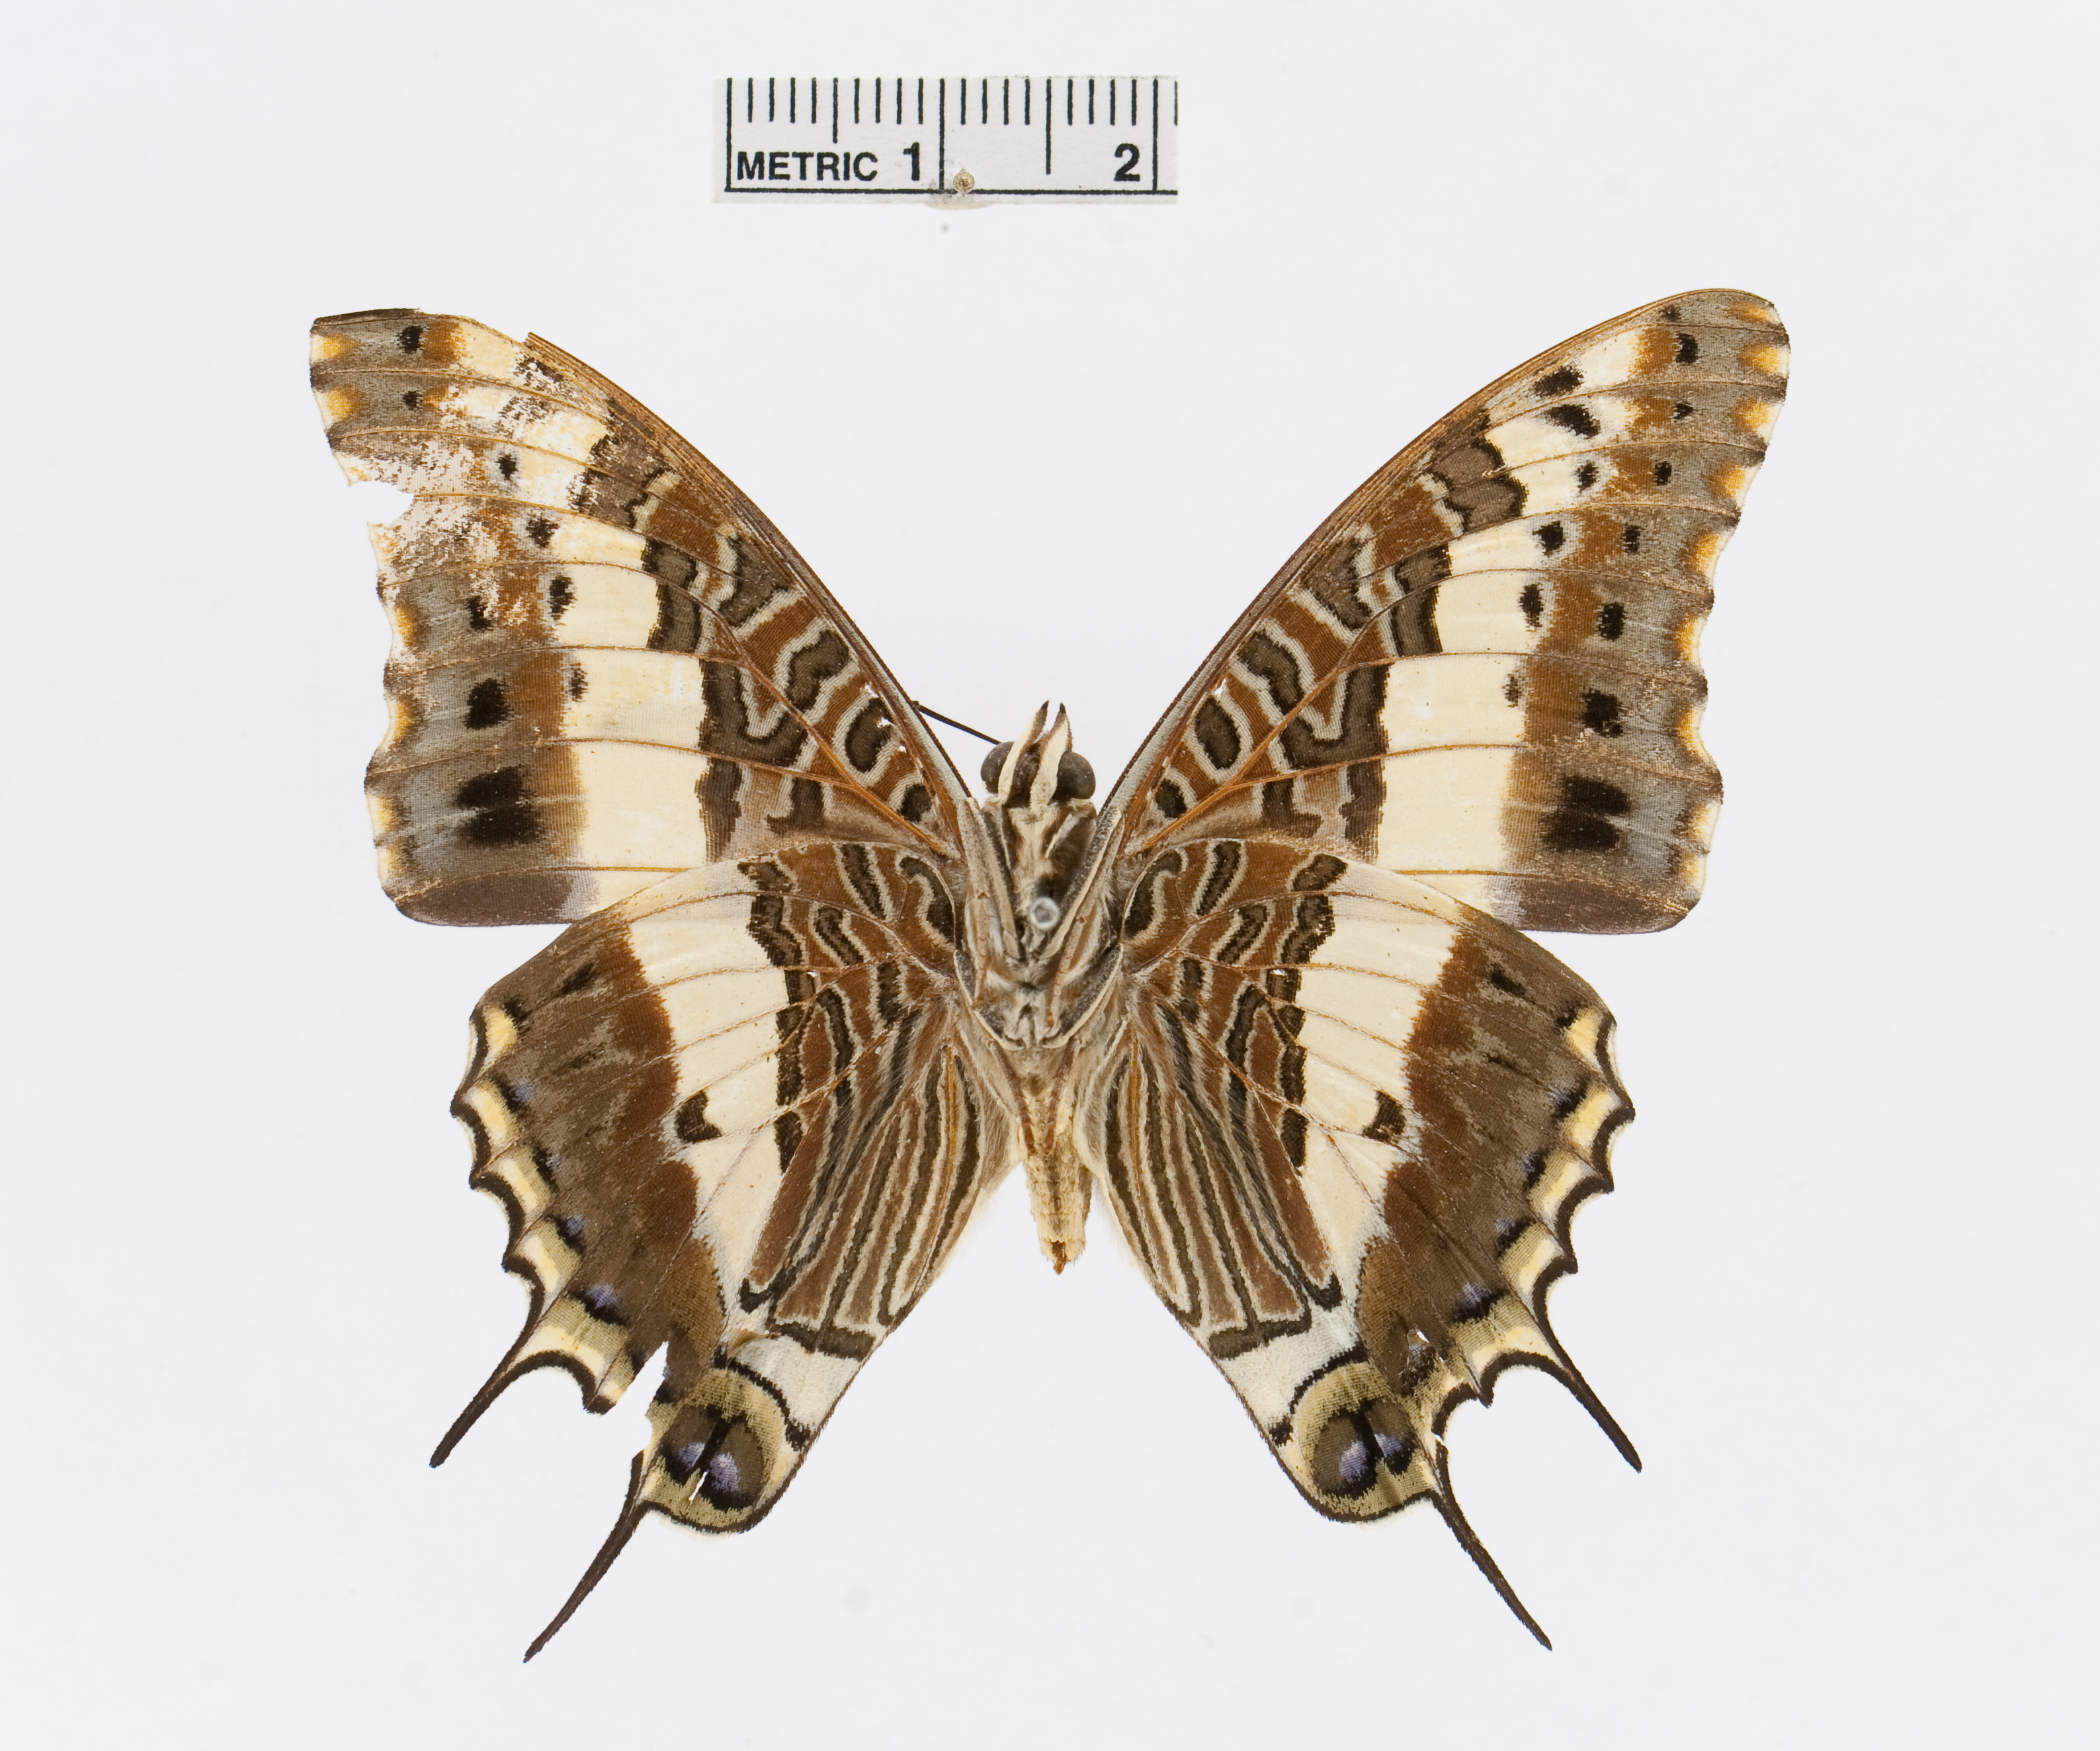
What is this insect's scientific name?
Charaxes hansali
